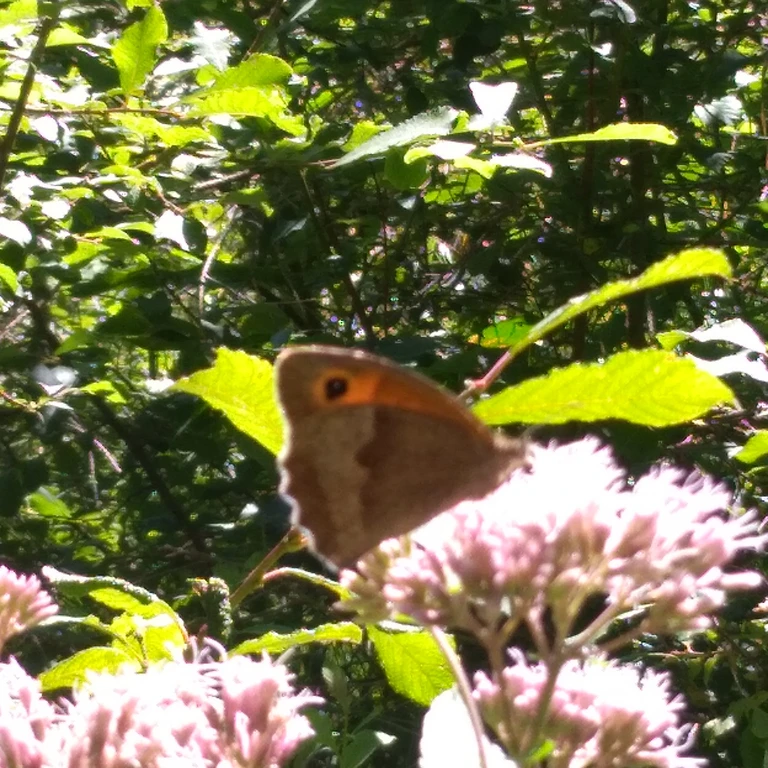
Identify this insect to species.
Maniola jurtina
